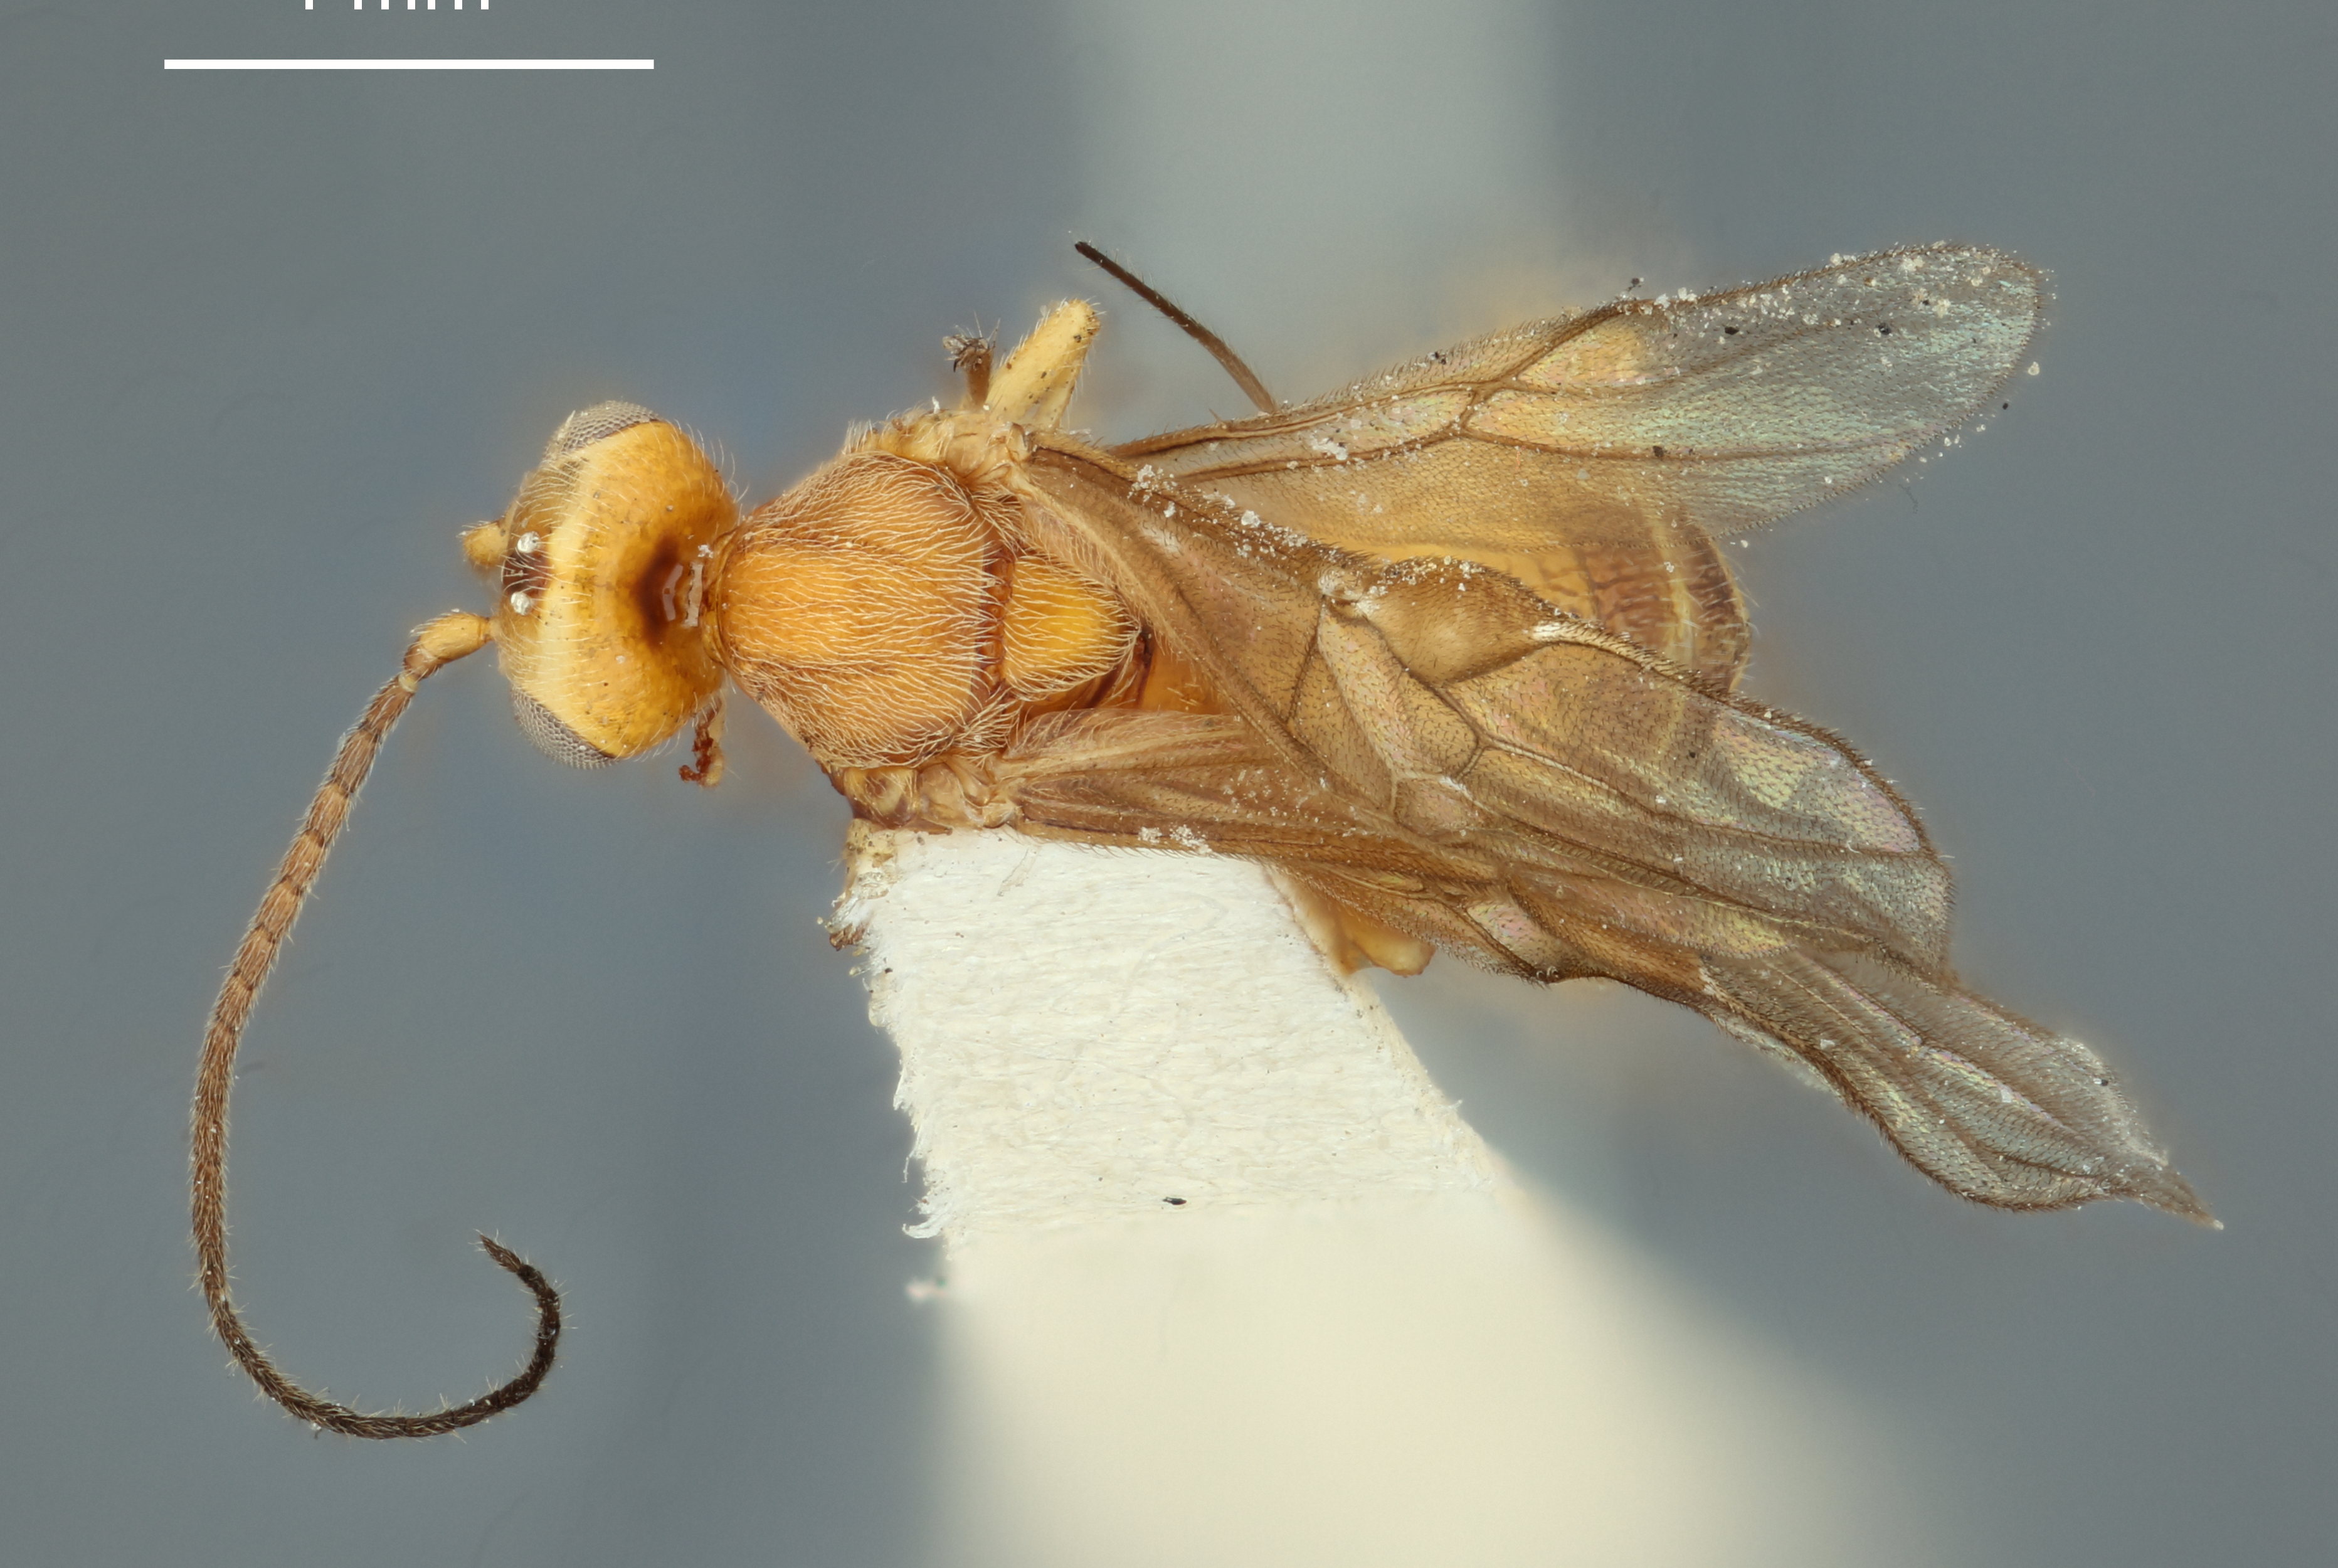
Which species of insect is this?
Bracon ricinicola
